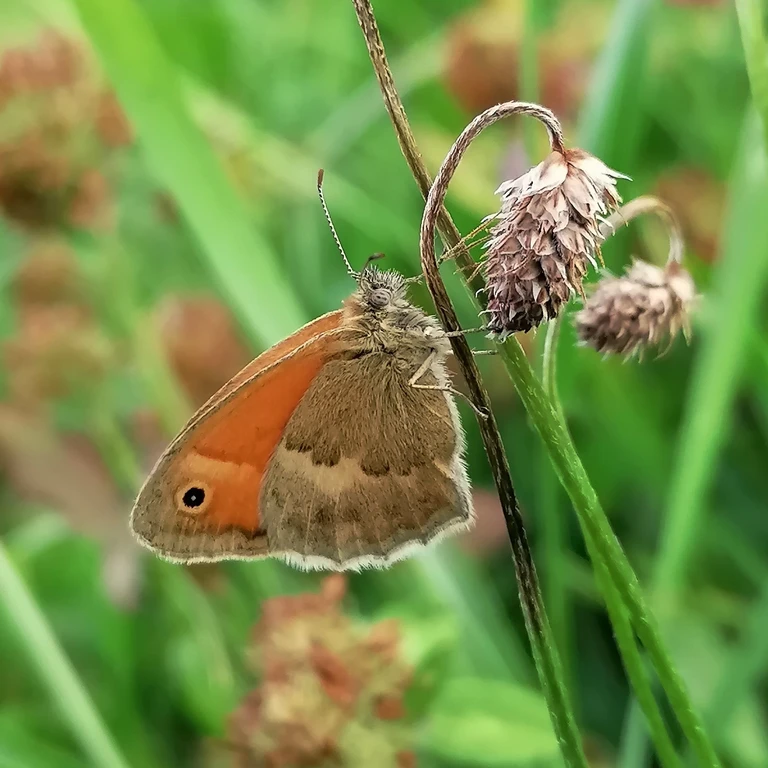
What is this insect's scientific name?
Coenonympha pamphilus
